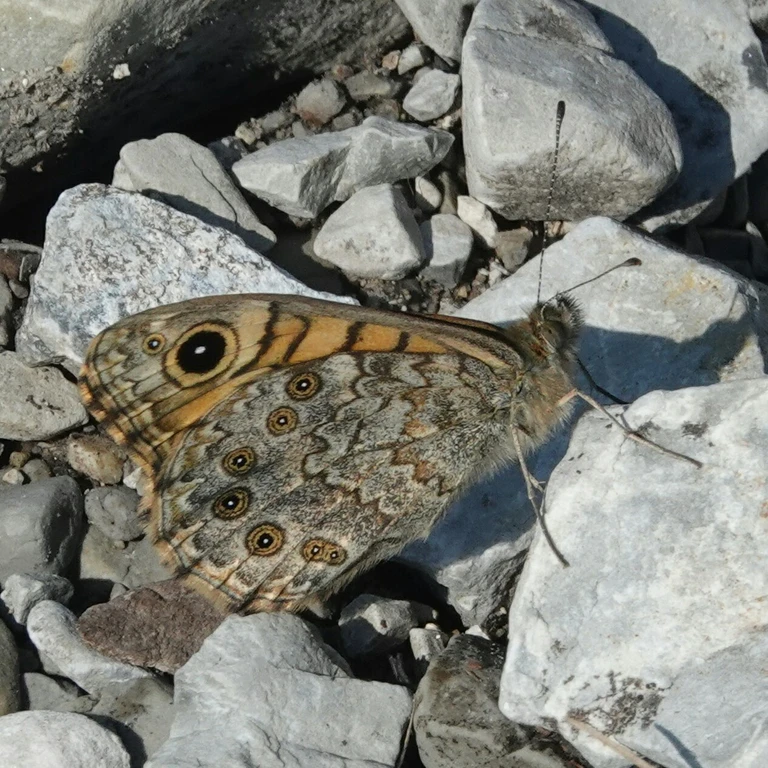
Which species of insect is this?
Lasiommata megera (also Pararge megera)
